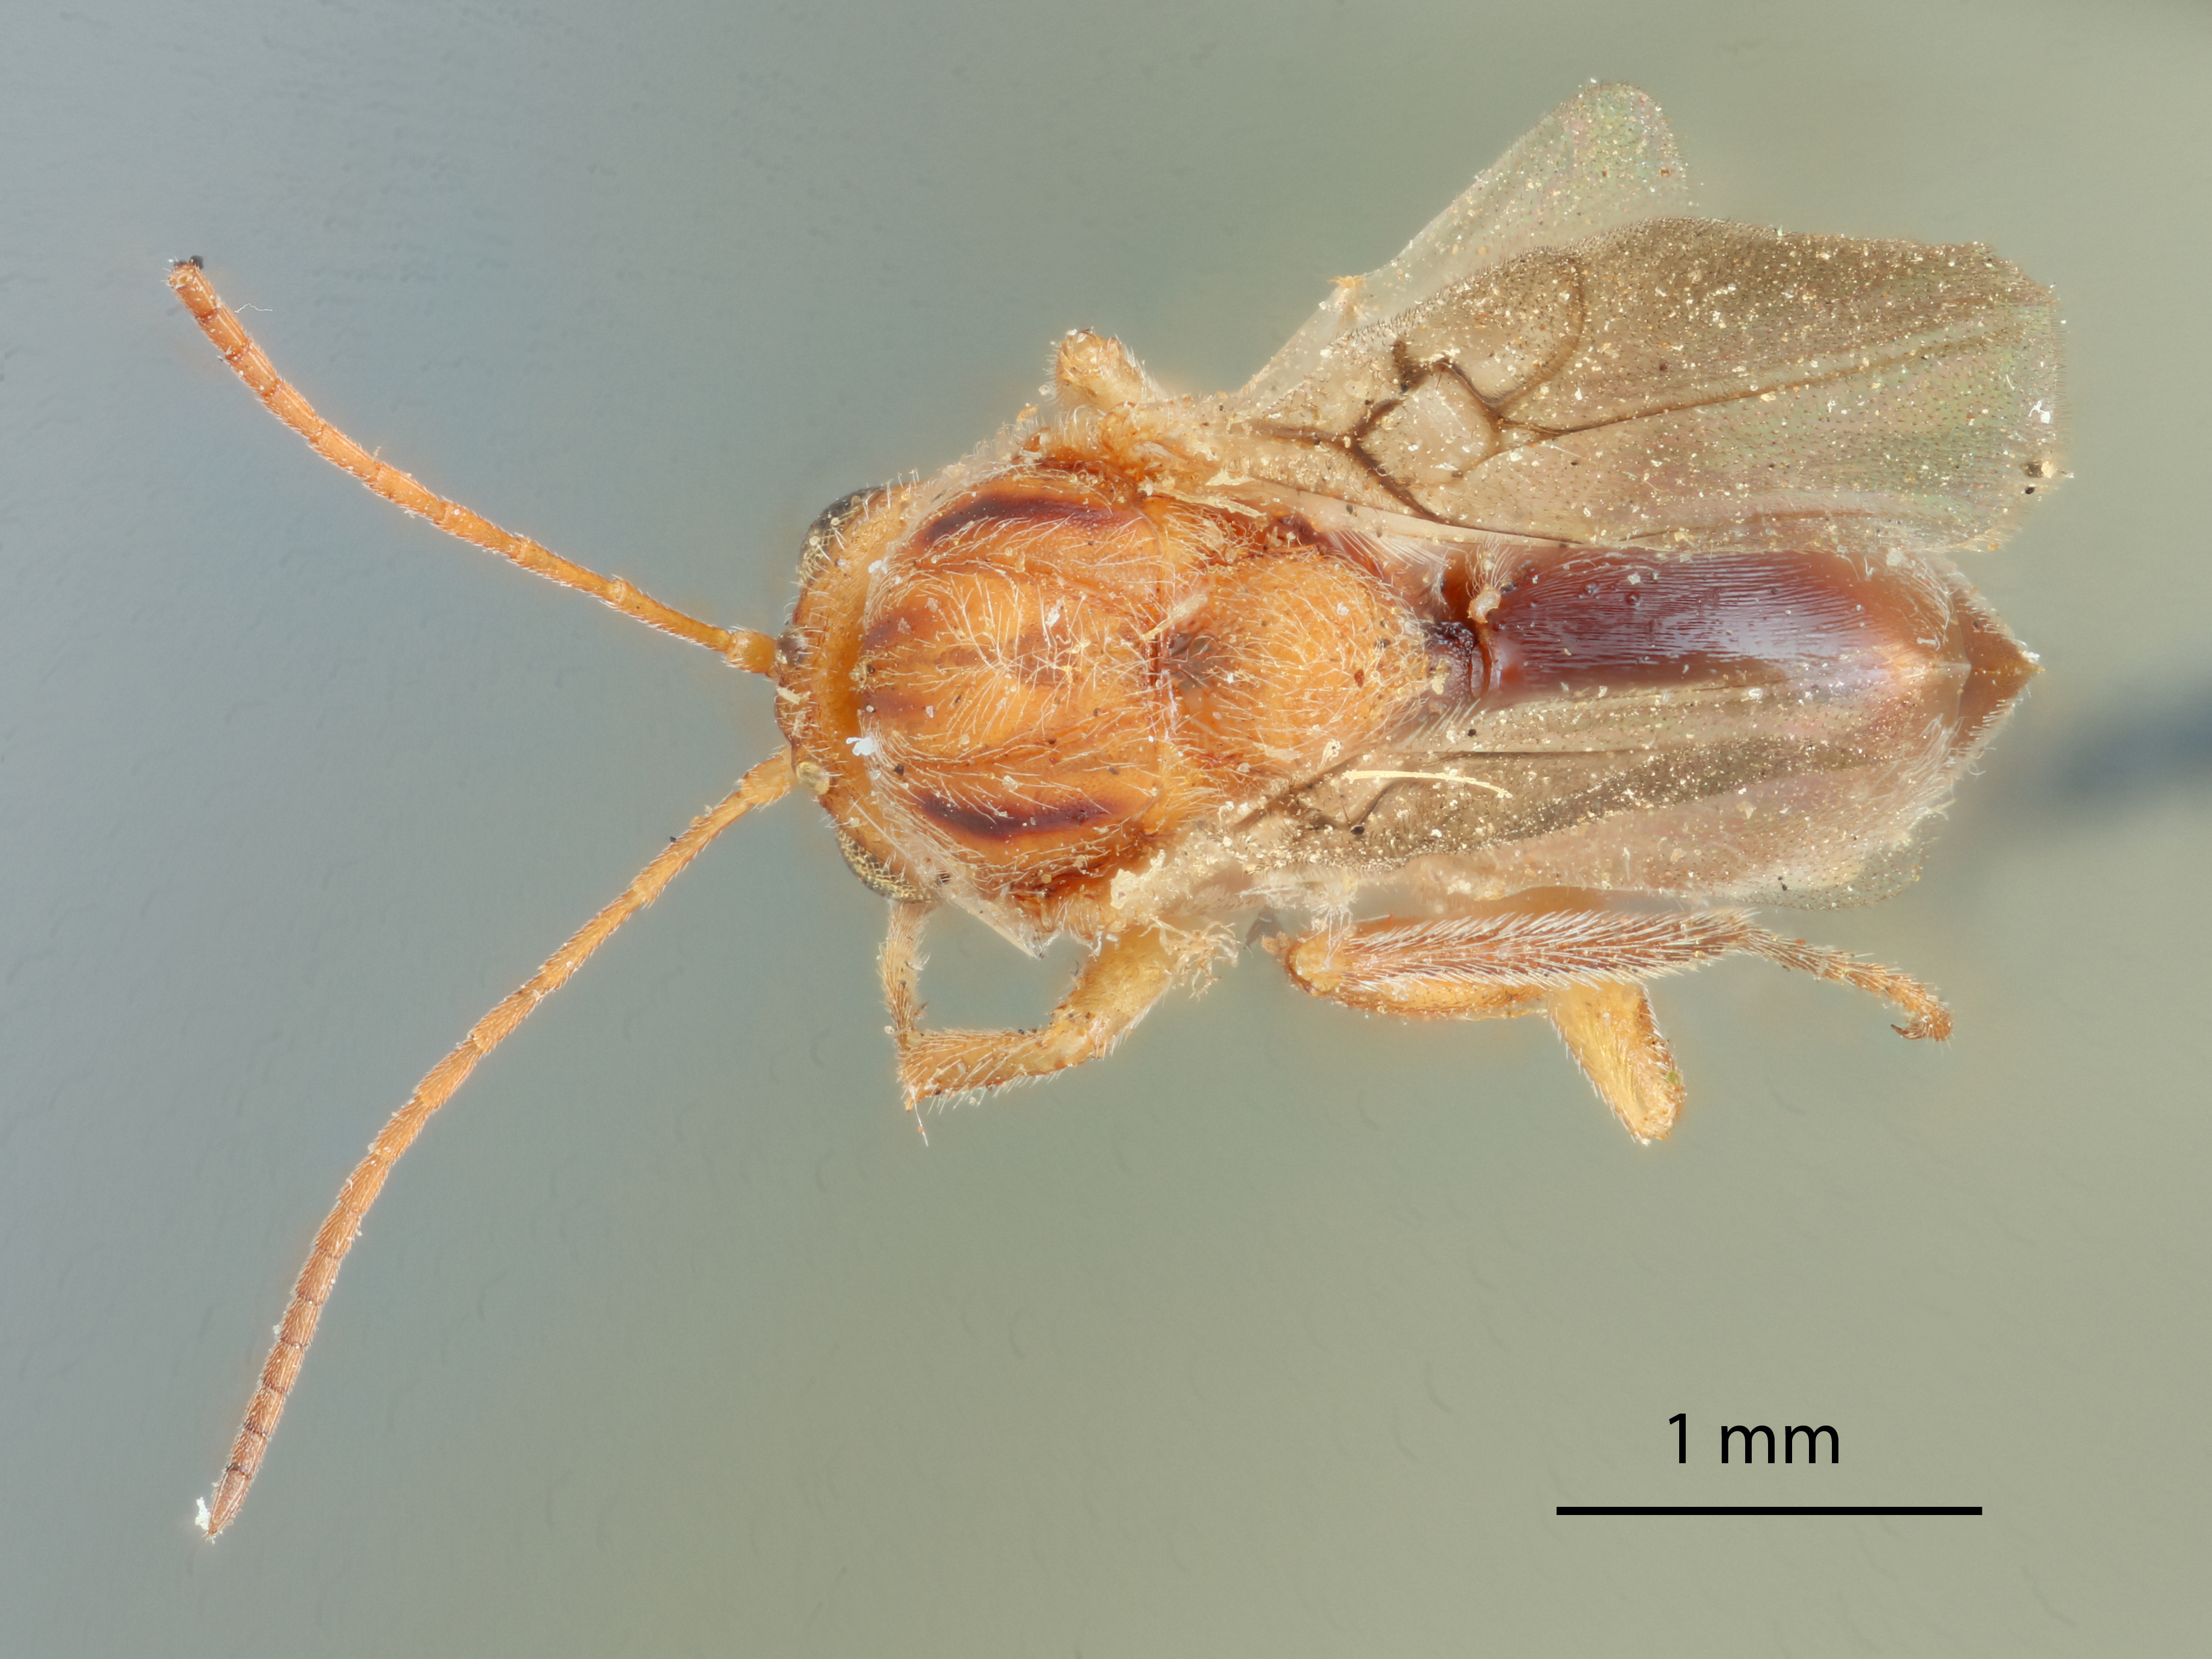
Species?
Cynips sulcatus
